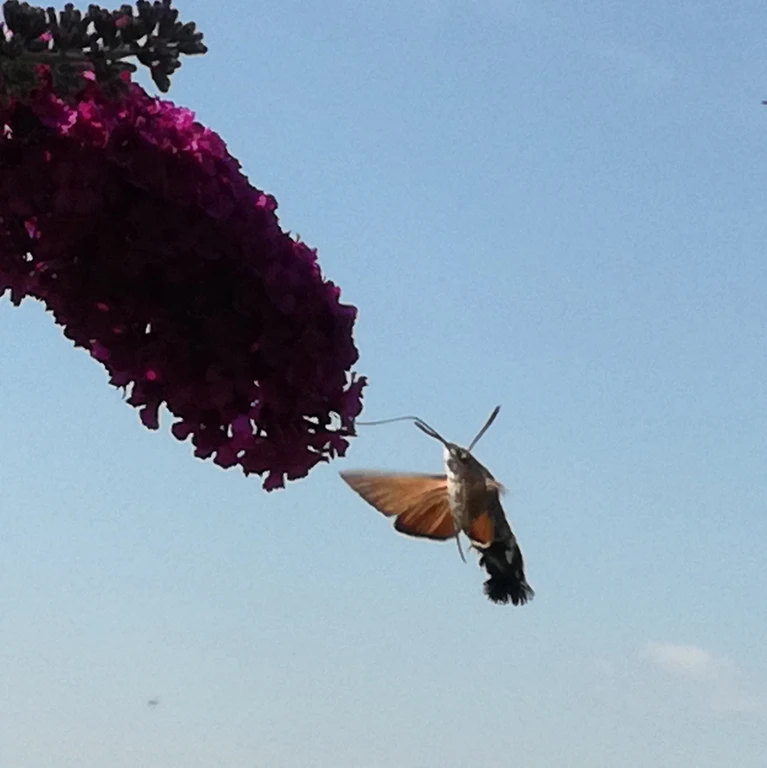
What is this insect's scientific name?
Macroglossum stellatarum
